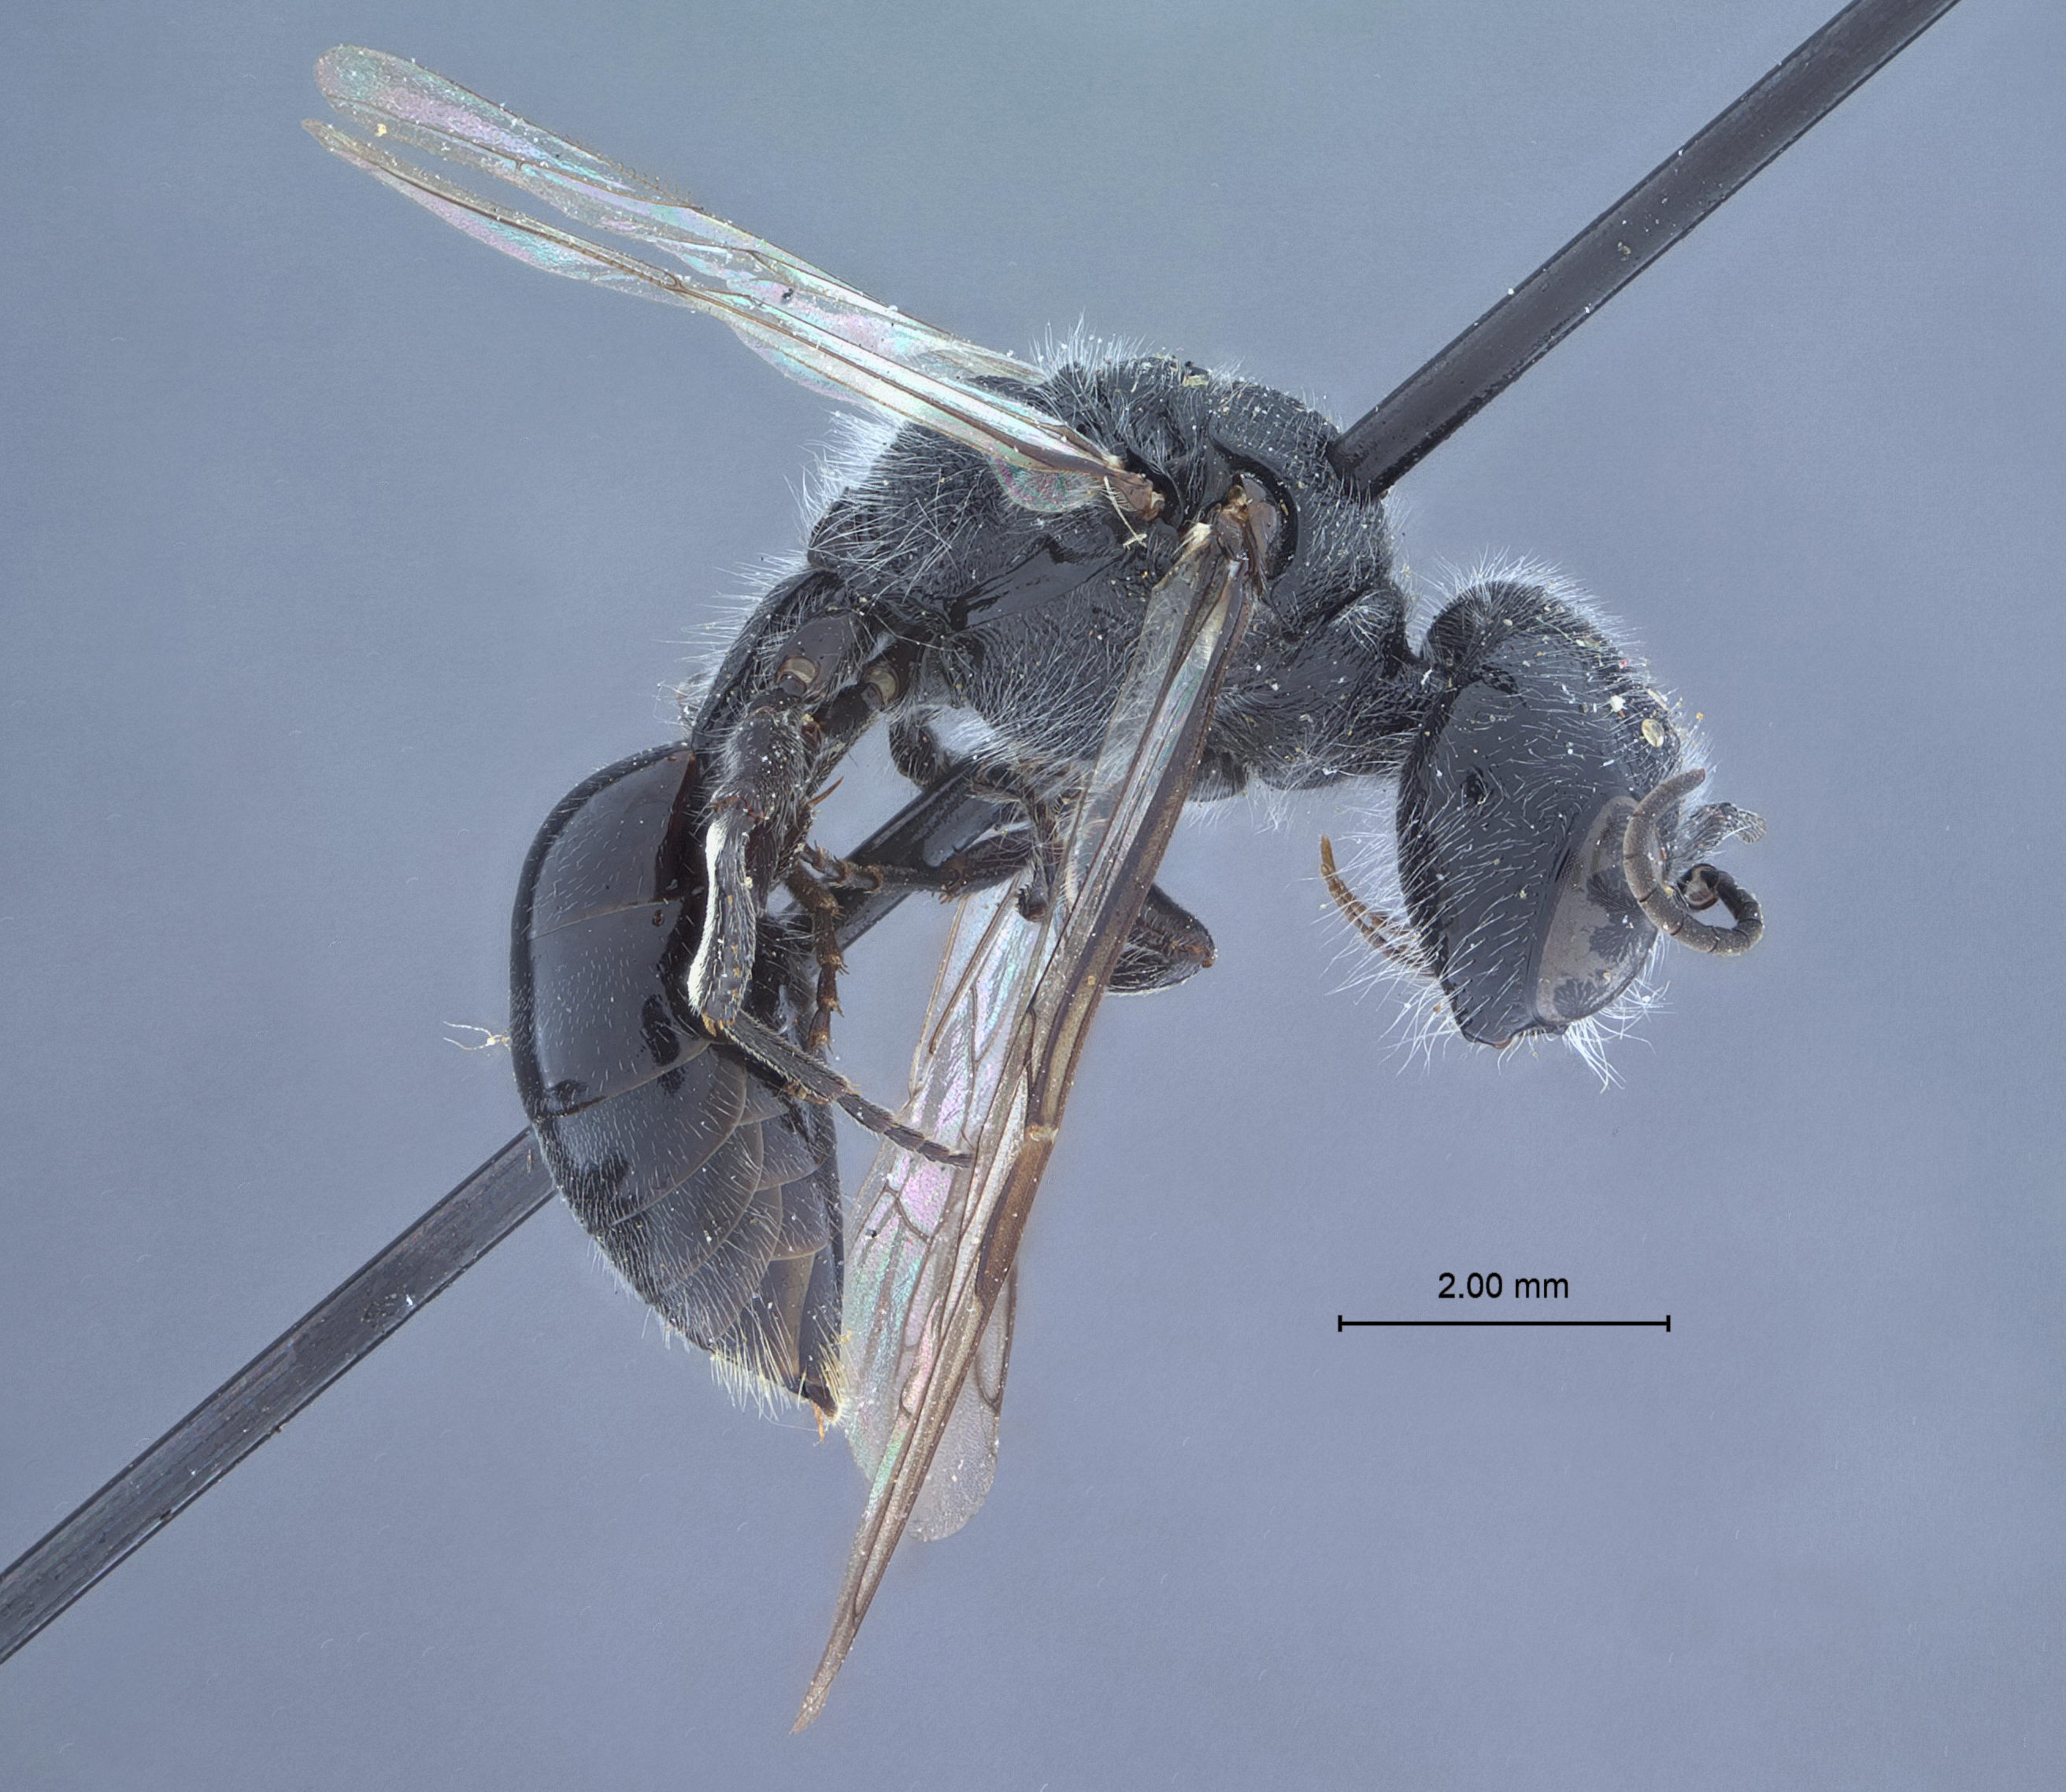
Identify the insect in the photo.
Pemphredon virginiana
